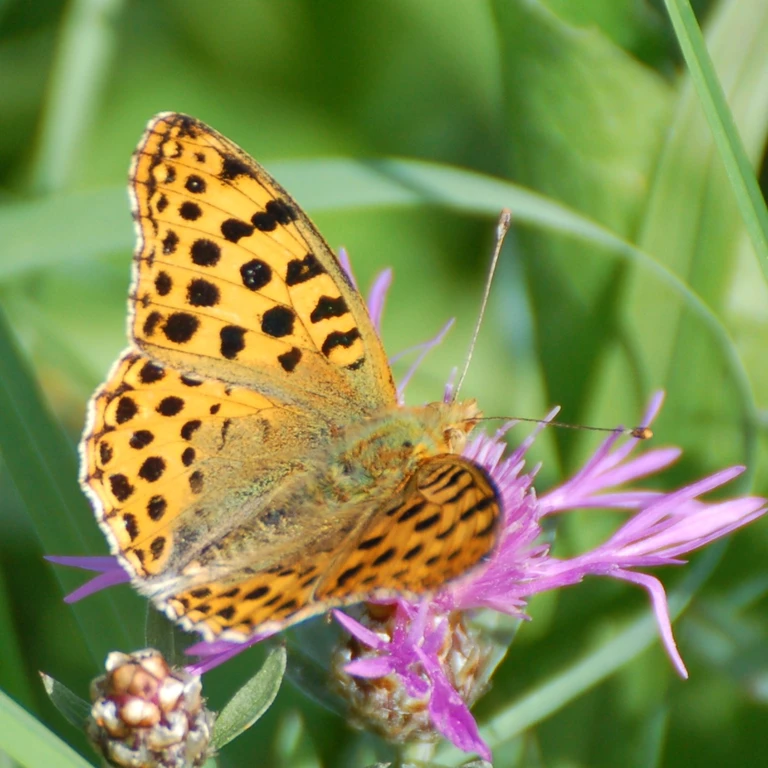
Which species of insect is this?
Issoria lathonia
